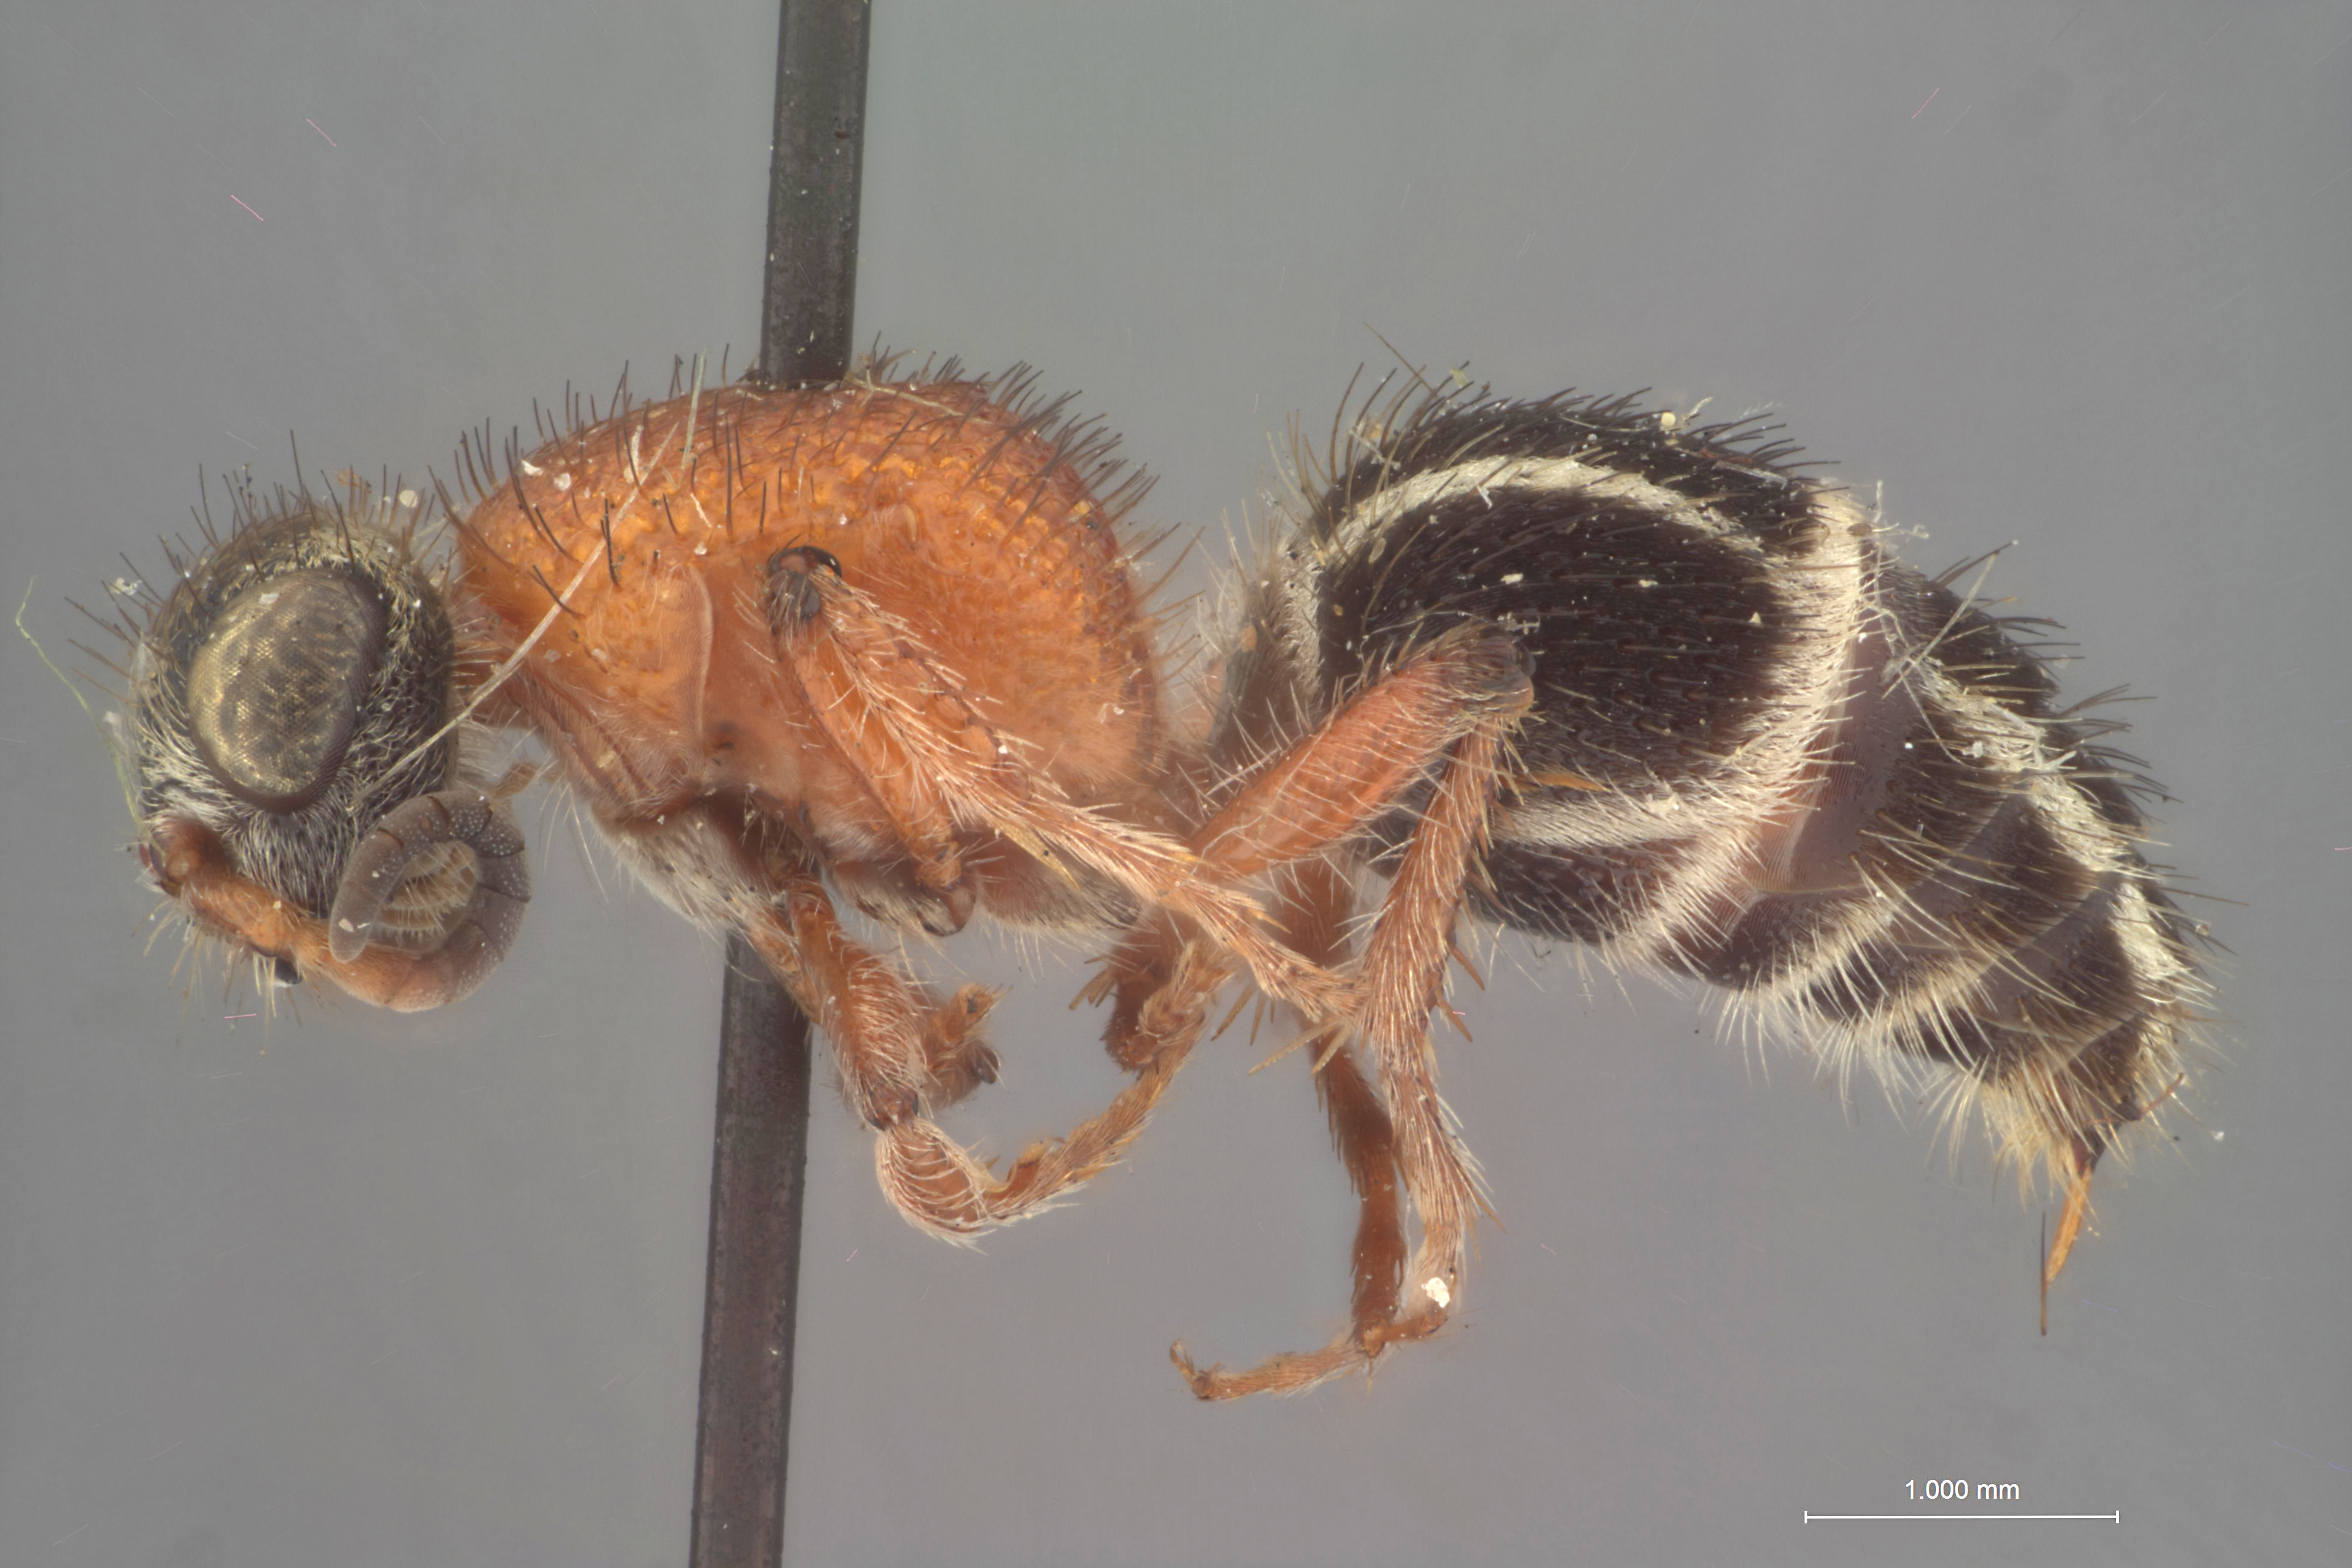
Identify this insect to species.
Timulla runata
